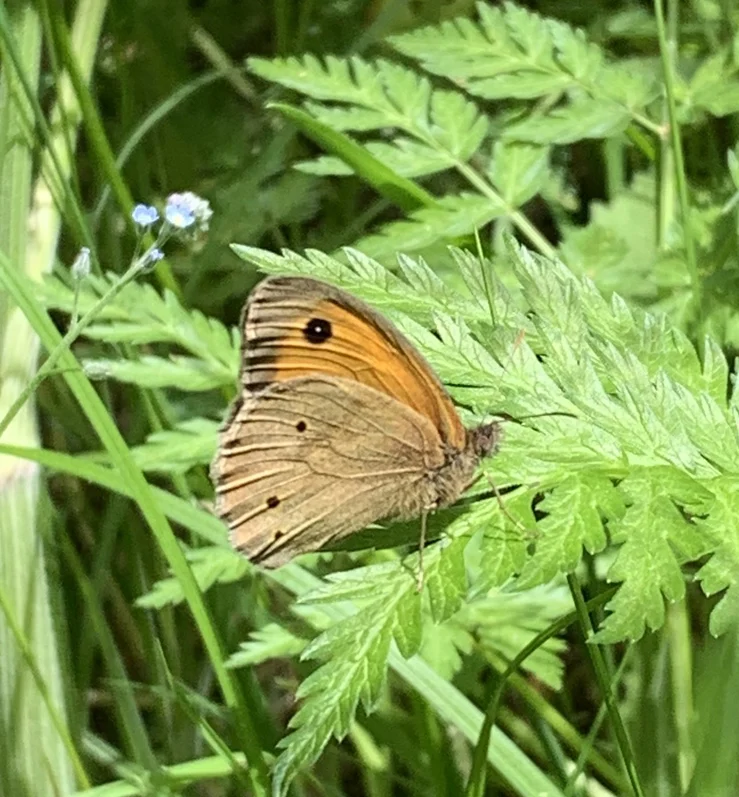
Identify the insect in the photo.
Maniola jurtina
